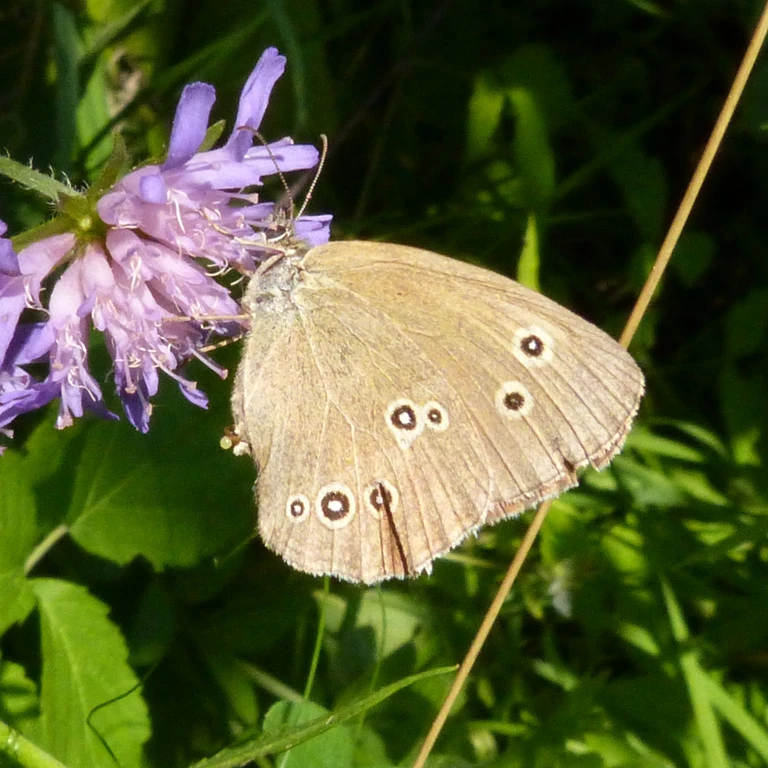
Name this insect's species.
Aphantopus hyperantus
